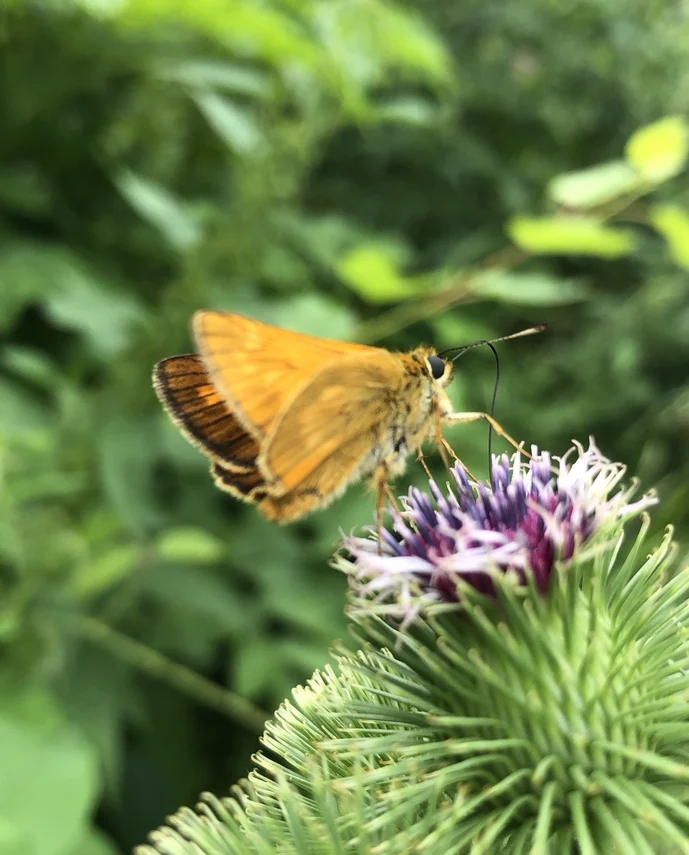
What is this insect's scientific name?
Ochlodes sylvanus (also Ochlodes venata)
